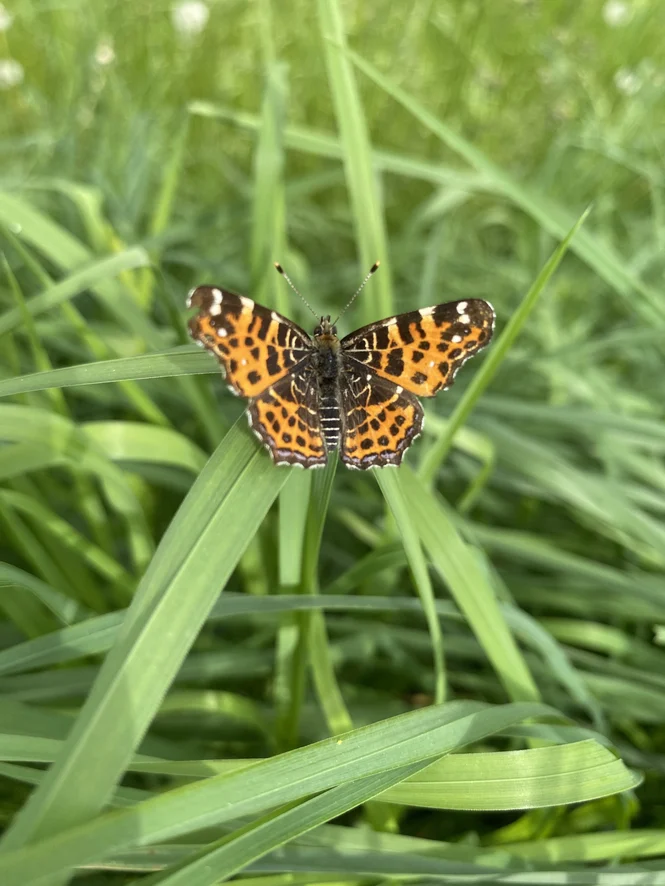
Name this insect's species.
Araschnia levana
